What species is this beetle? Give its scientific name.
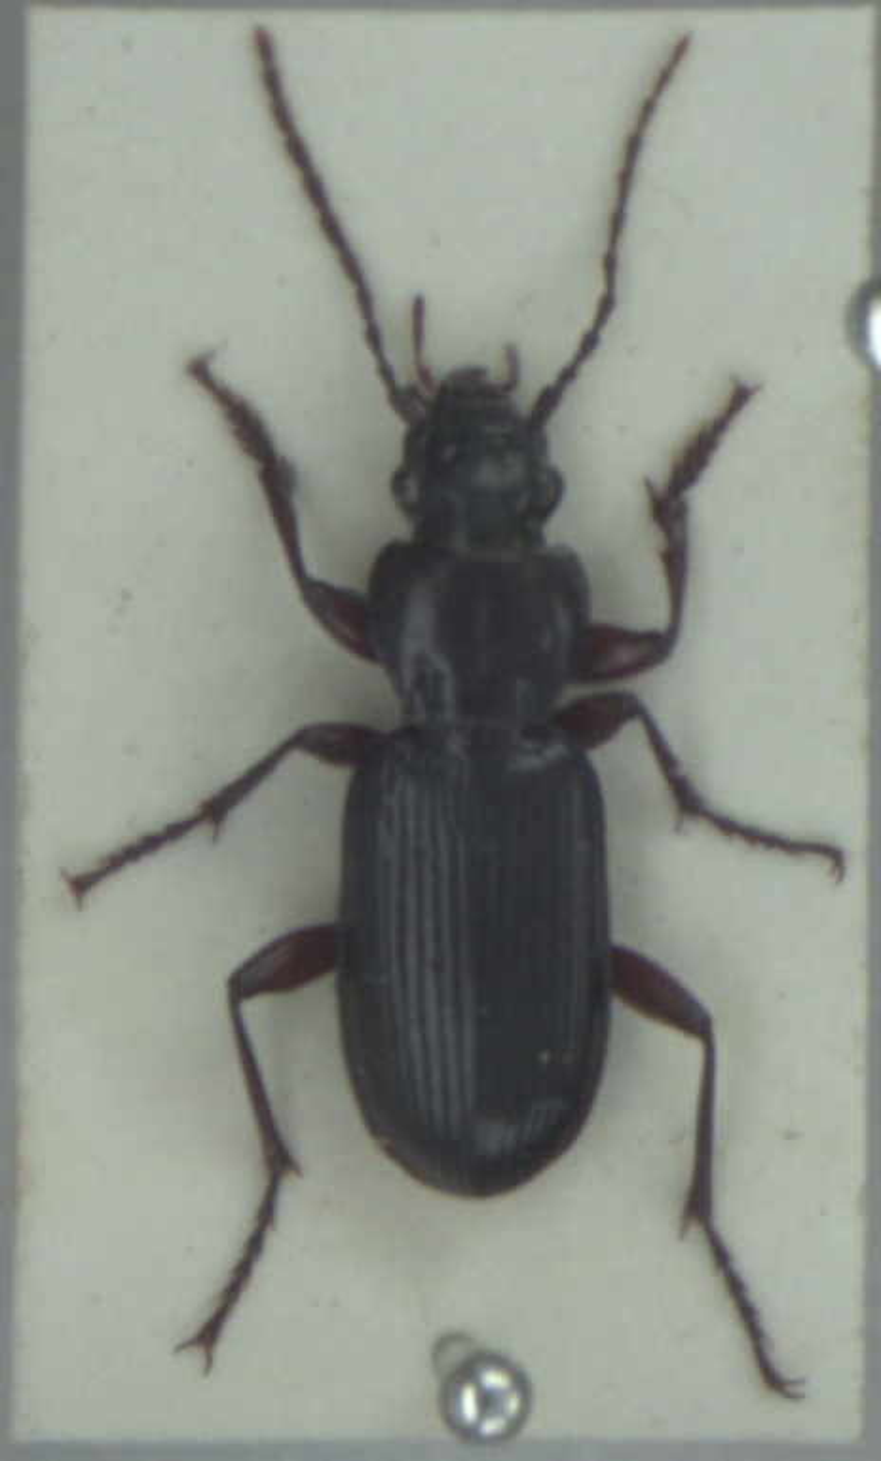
Pterostichus macer
